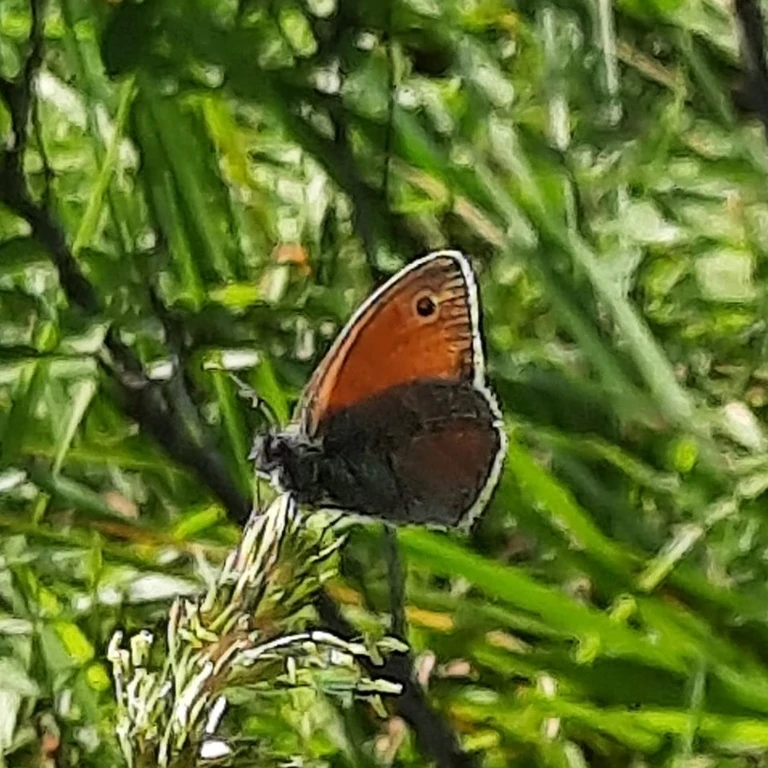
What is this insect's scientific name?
Coenonympha pamphilus
